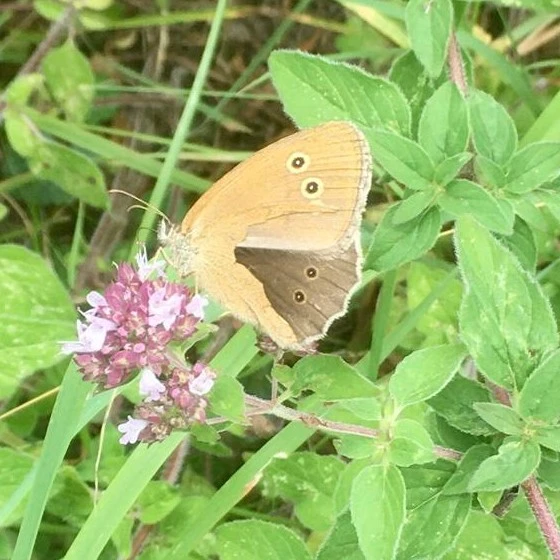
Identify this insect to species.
Aphantopus hyperantus
